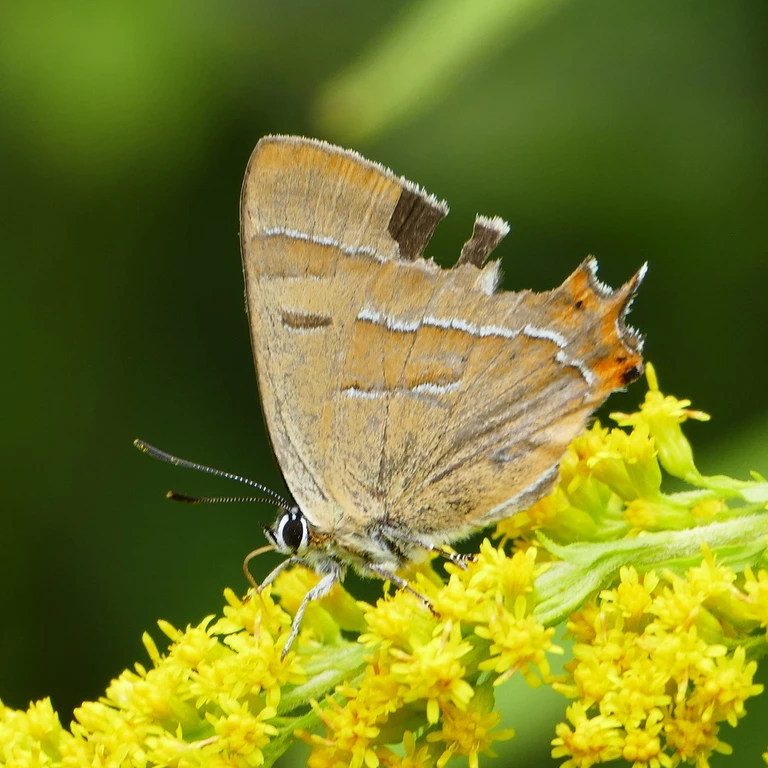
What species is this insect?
Thecla betulae
